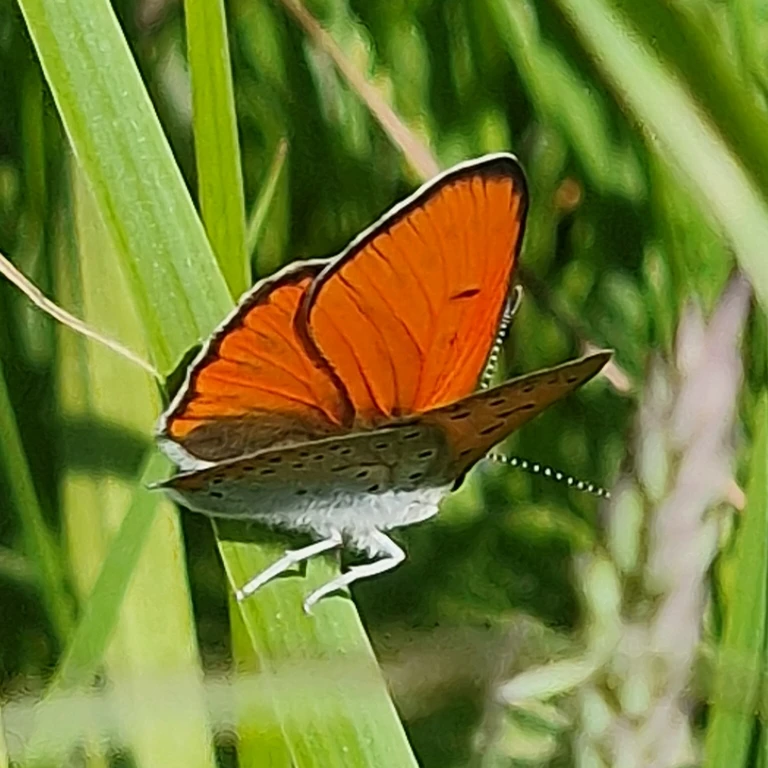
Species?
Lycaena dispar
